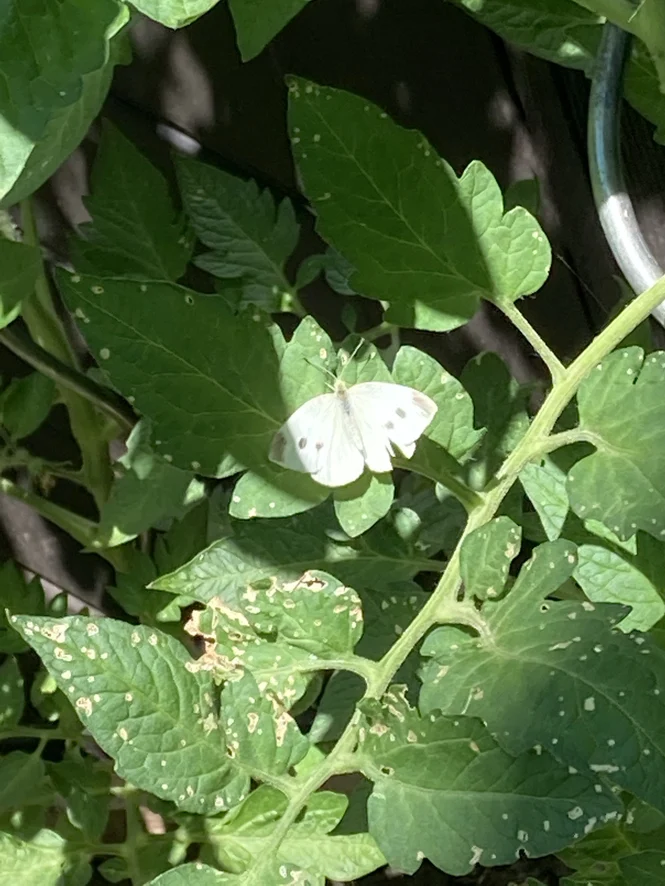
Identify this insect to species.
Pieris rapae
